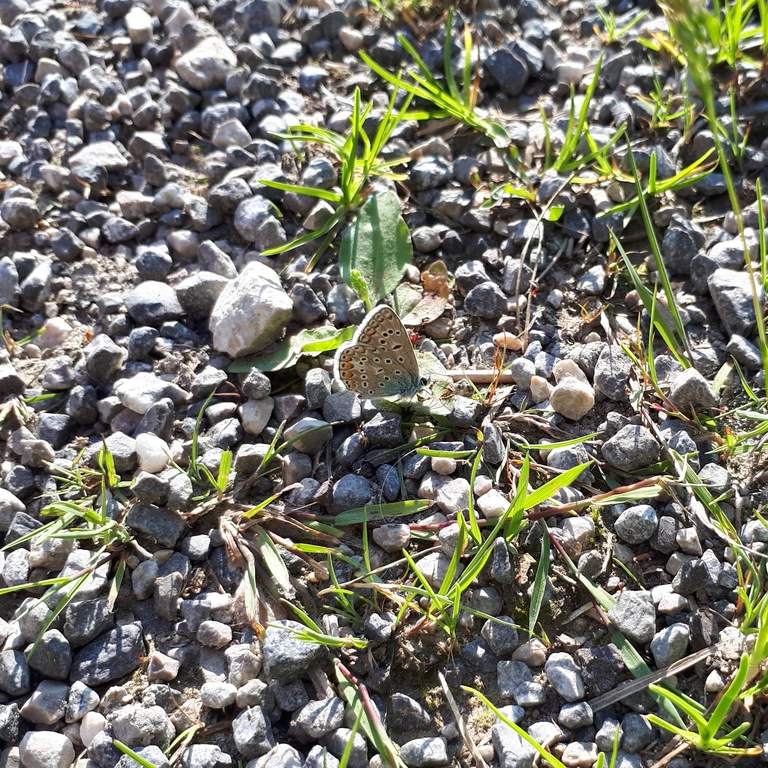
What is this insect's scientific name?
Polyommatus icarus
